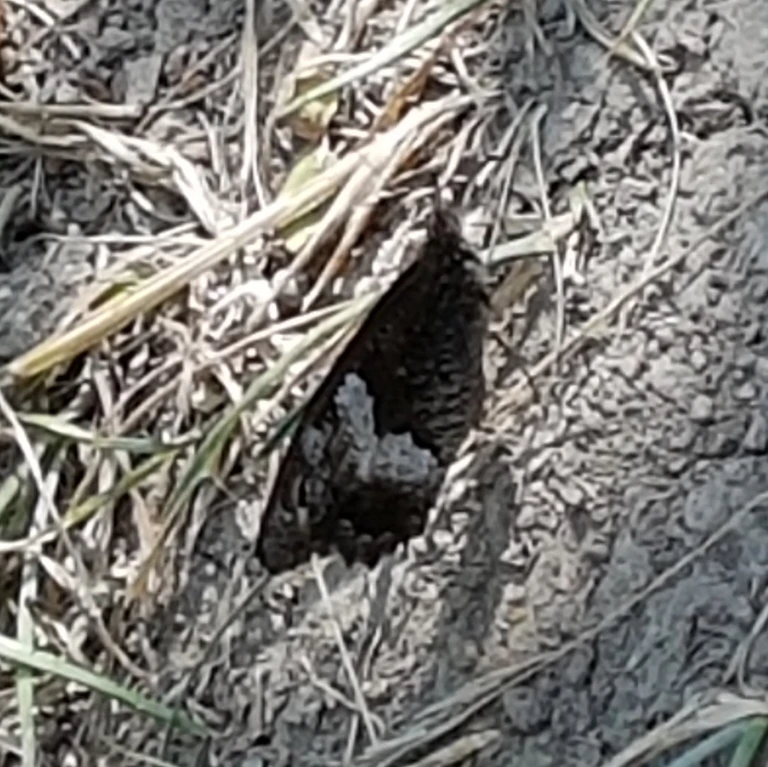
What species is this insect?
Hipparchia alcyone
